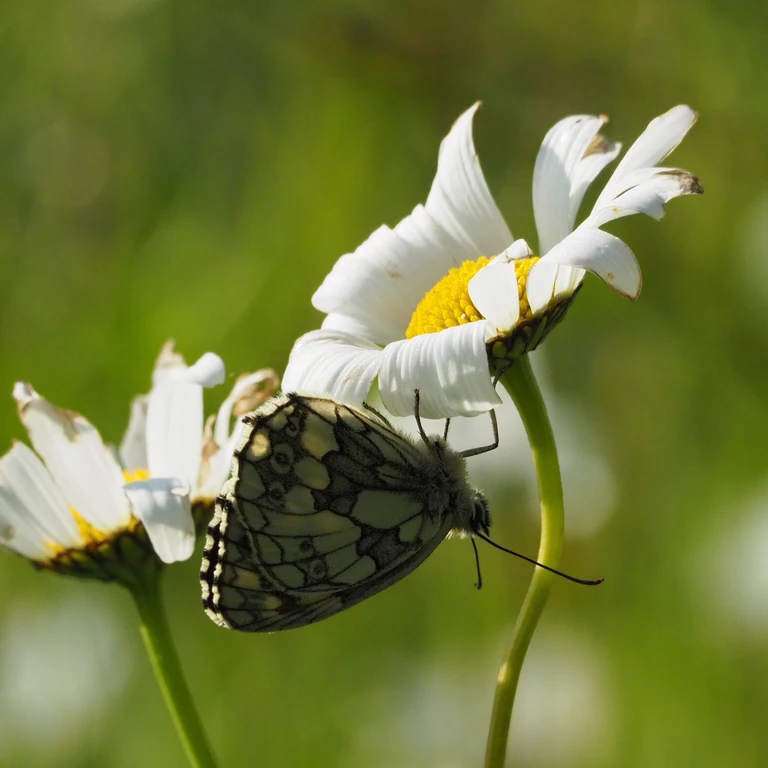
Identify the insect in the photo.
Melanargia galathea
